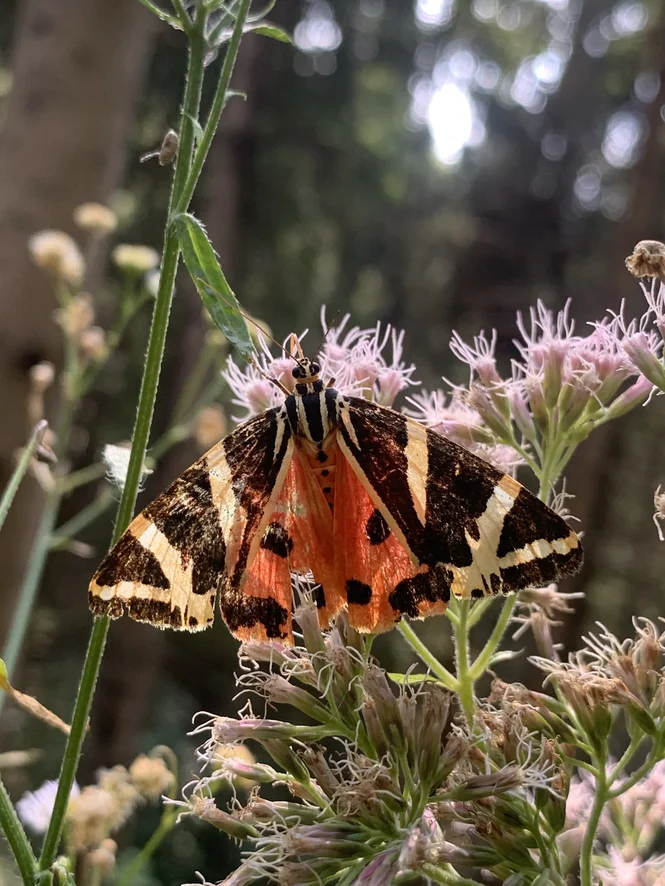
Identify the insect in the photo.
Euplagia quadripunctaria
